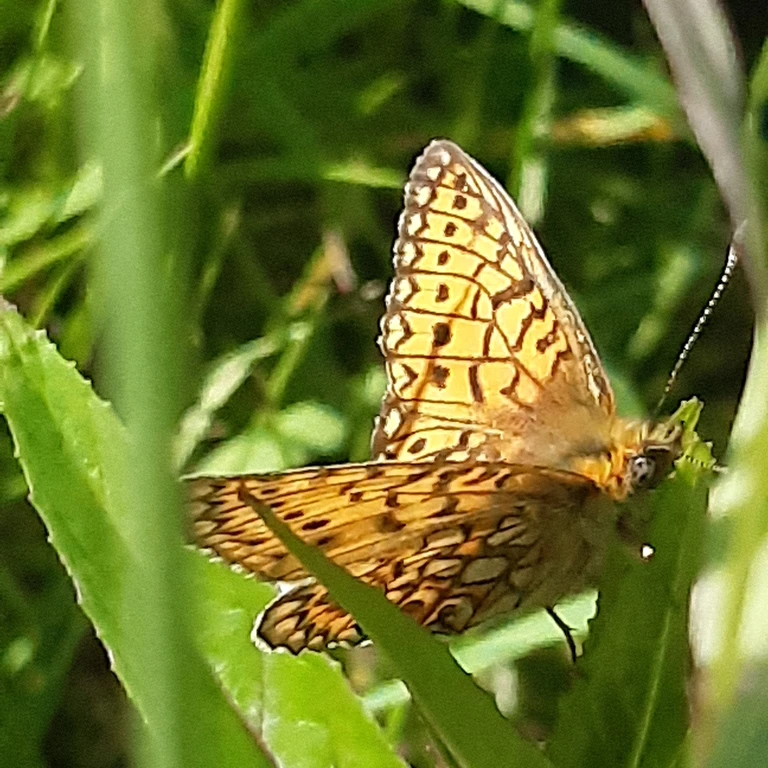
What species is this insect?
Boloria eunomia
